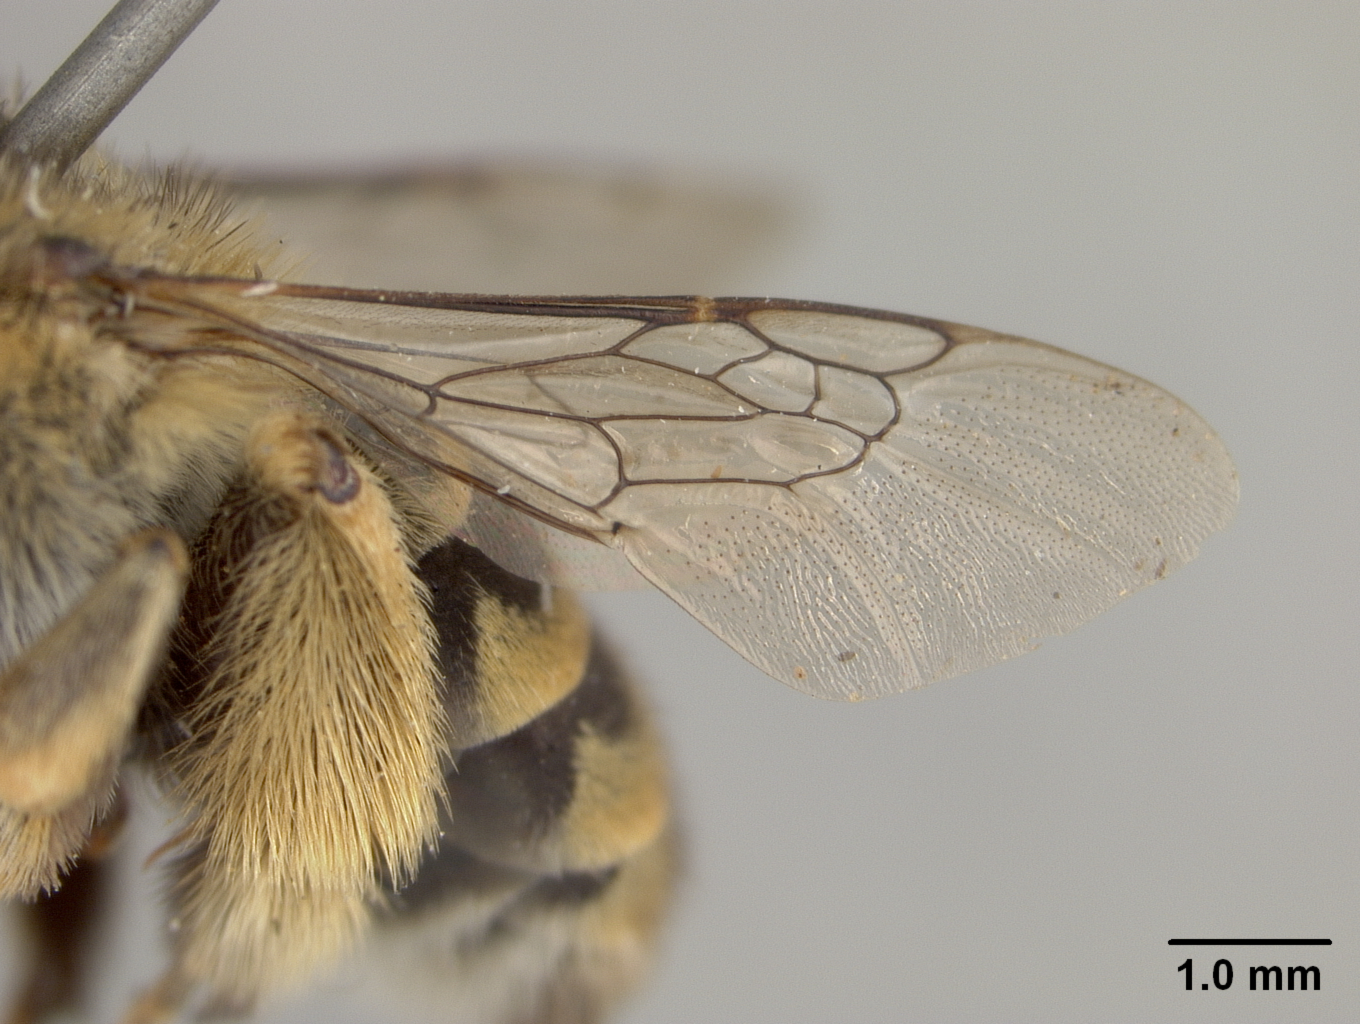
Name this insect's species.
Anthophora usticauda
